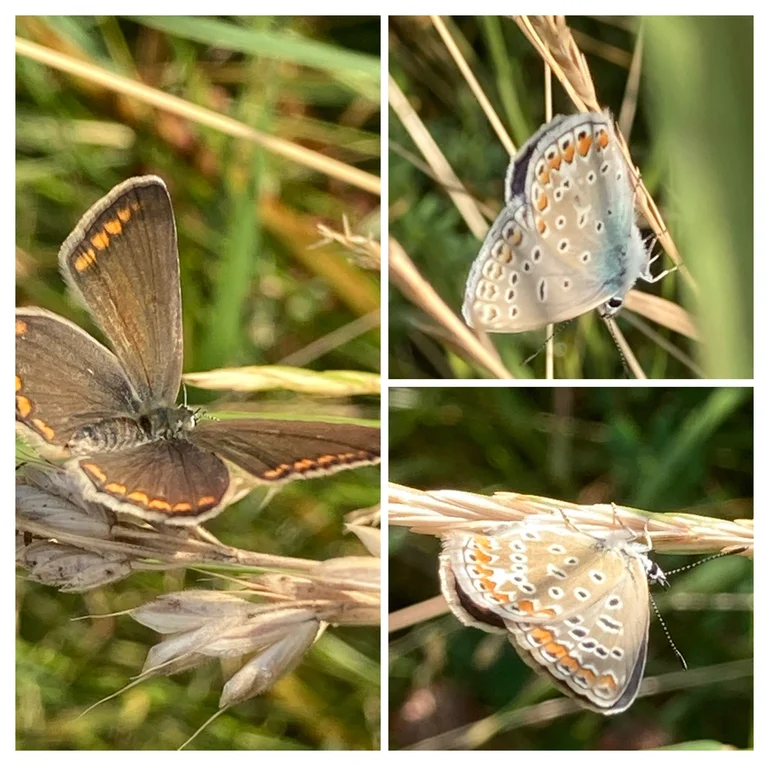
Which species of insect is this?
Polyommatus icarus
